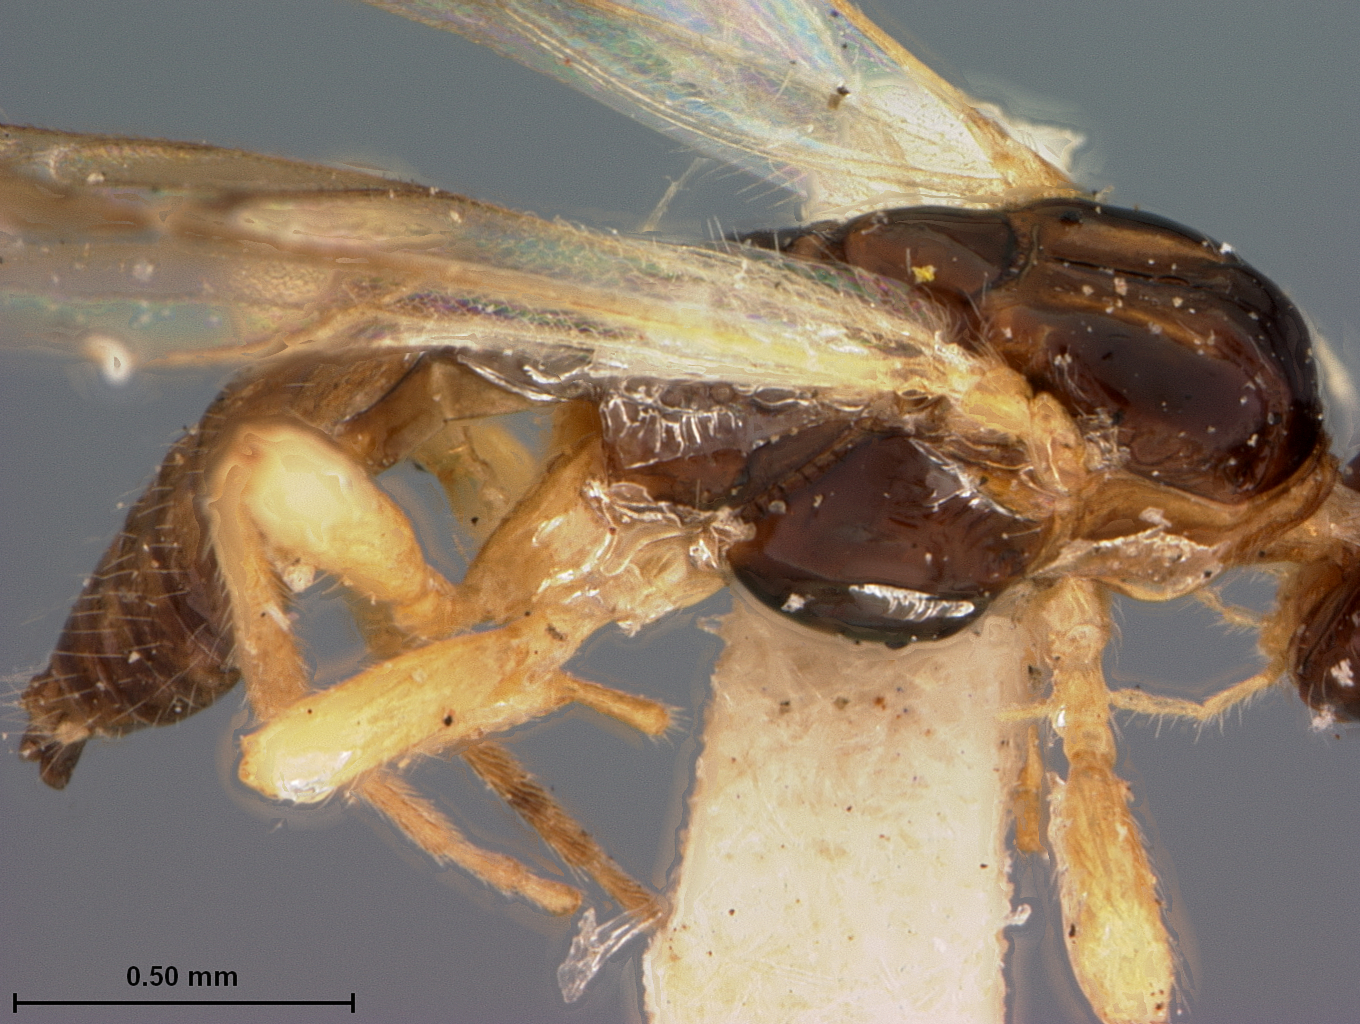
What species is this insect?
Rhyssalus trilineatus
